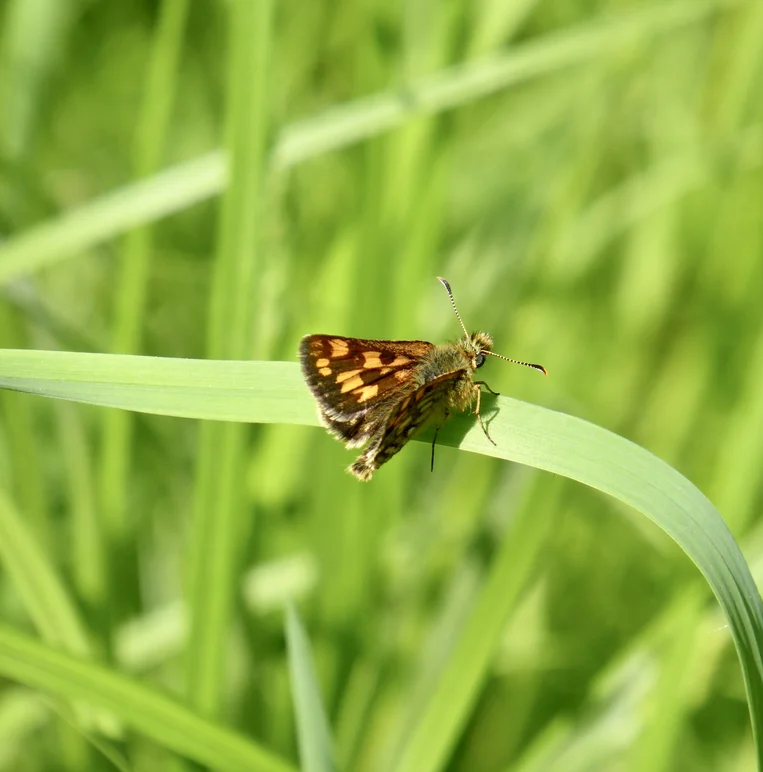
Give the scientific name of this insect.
Carterocephalus palaemon
